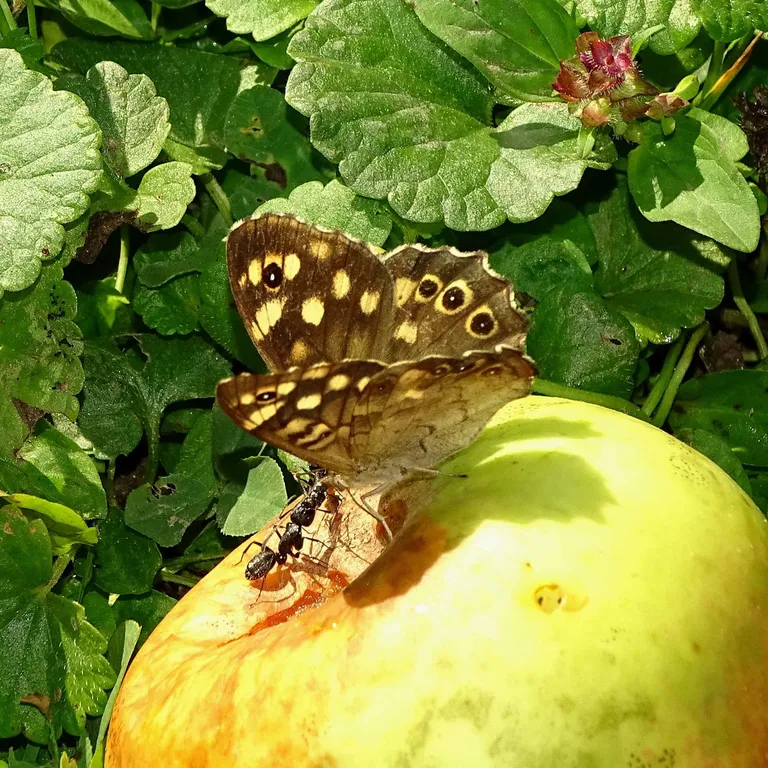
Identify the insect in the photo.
Pararge aegeria
